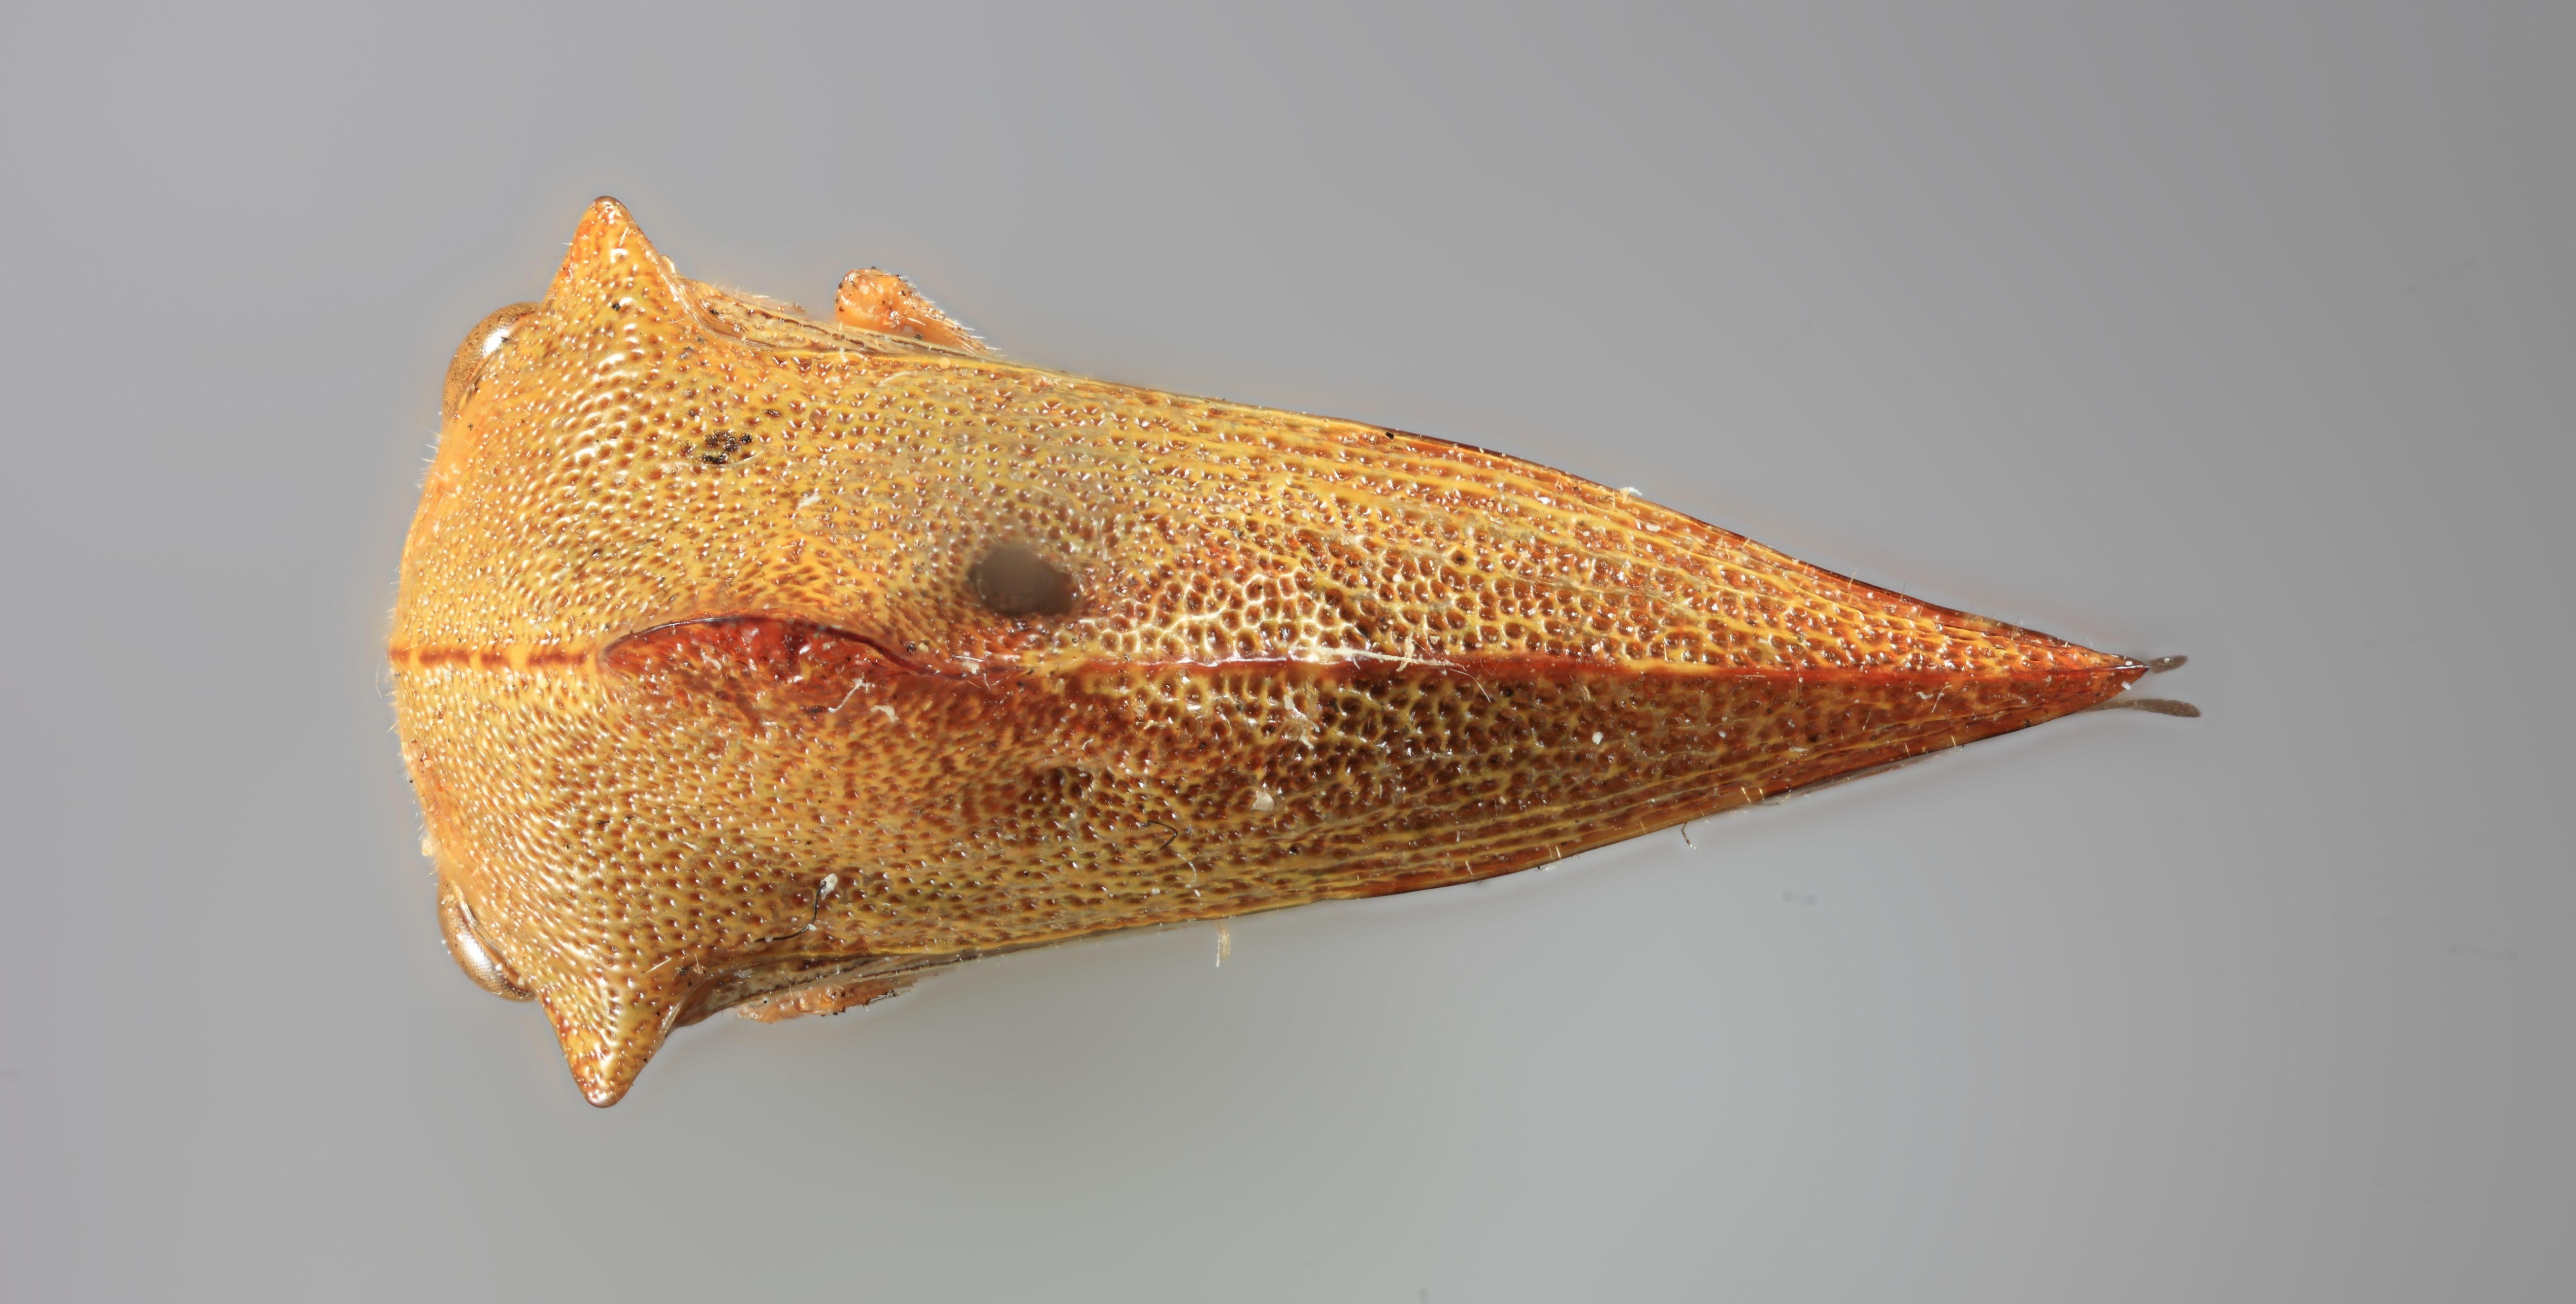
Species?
Telonaca ramona
